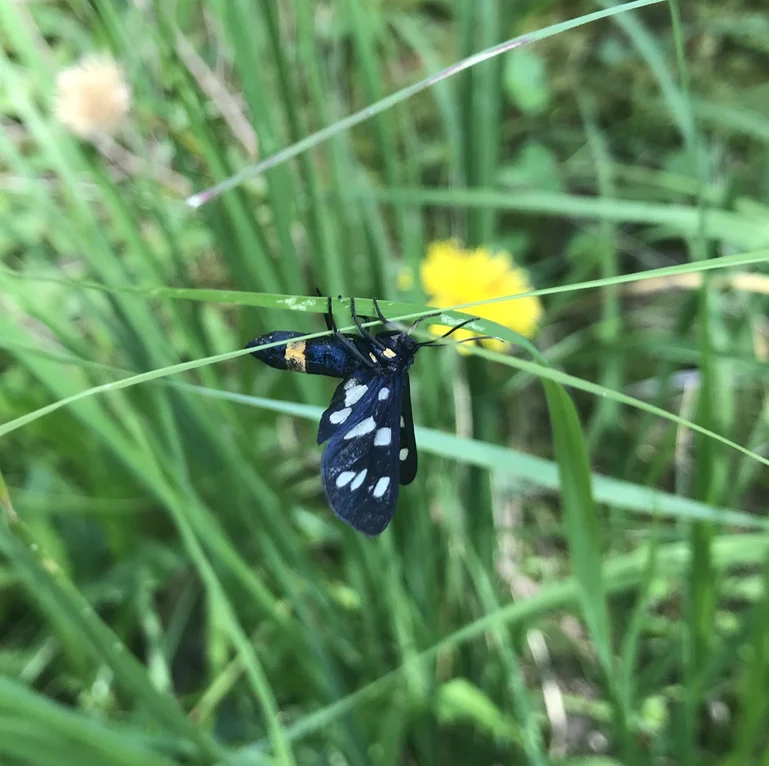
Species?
Amata phegea
